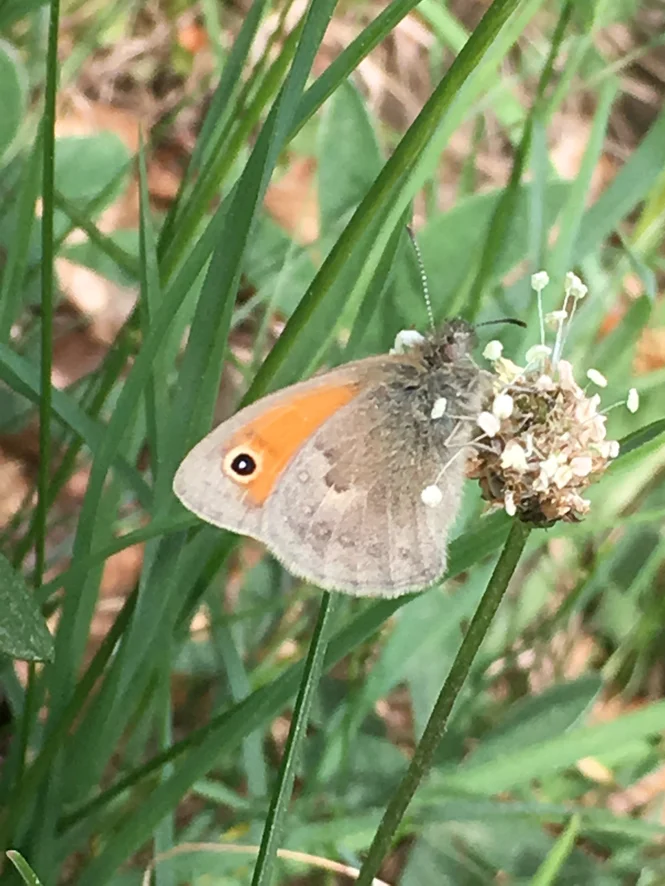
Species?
Coenonympha pamphilus
